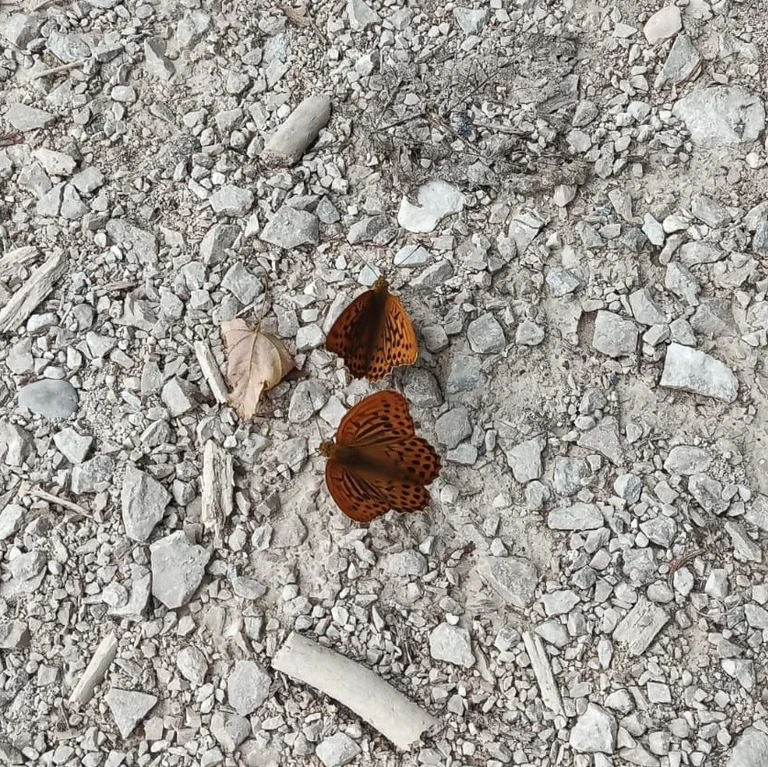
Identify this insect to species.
Argynnis paphia
